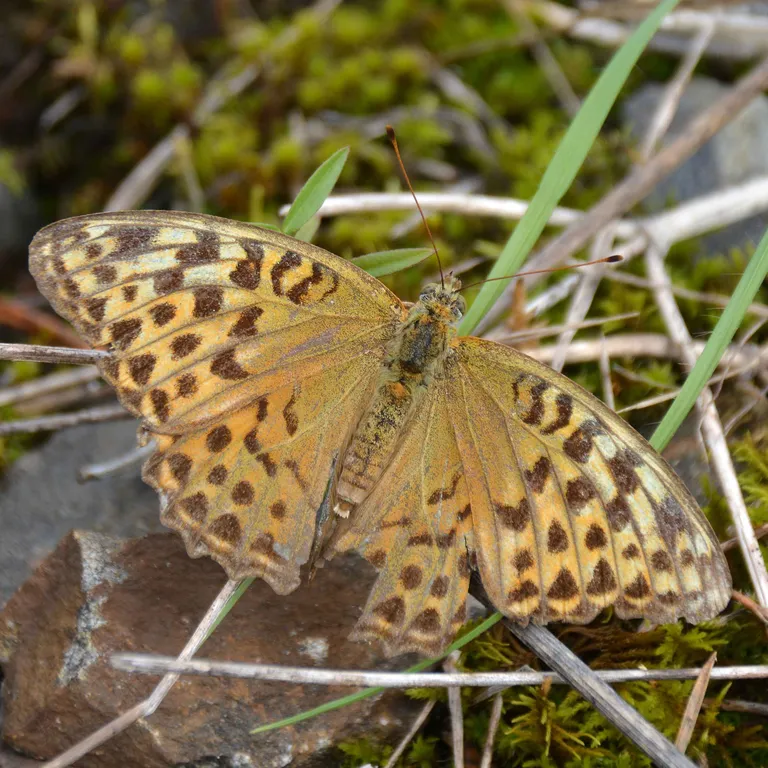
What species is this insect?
Argynnis paphia
